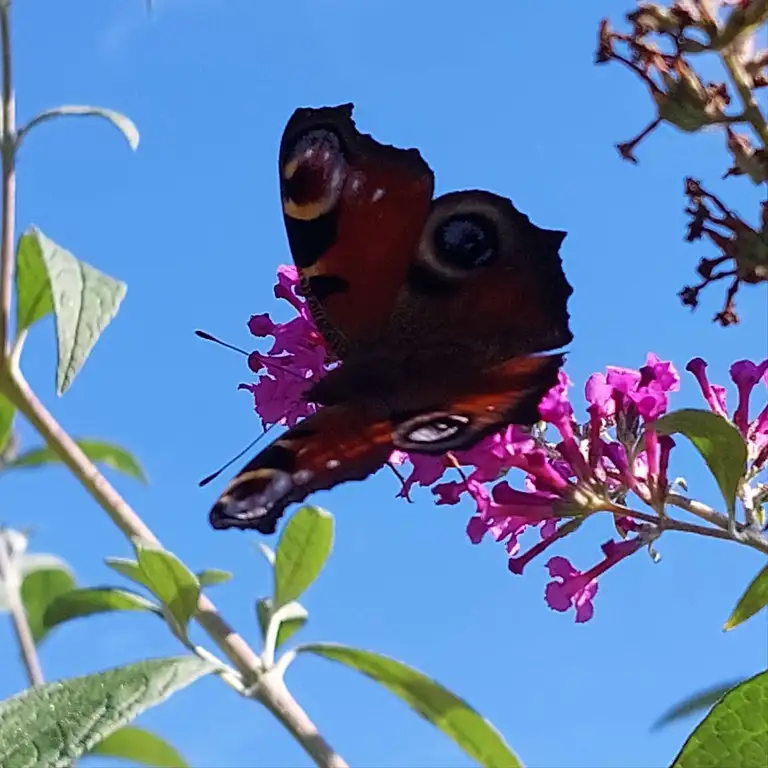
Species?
Aglais io
